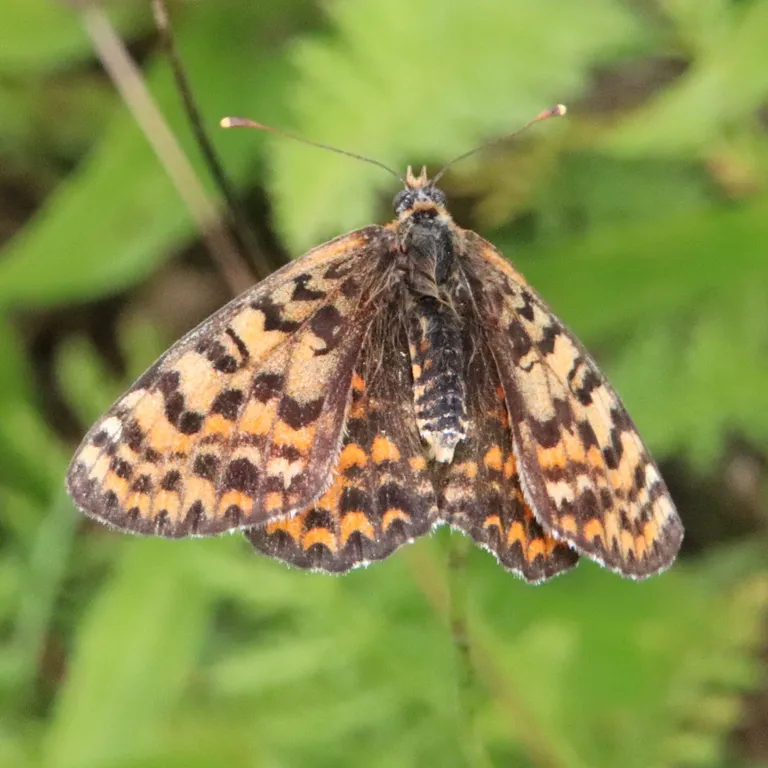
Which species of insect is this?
Melitaea didyma
